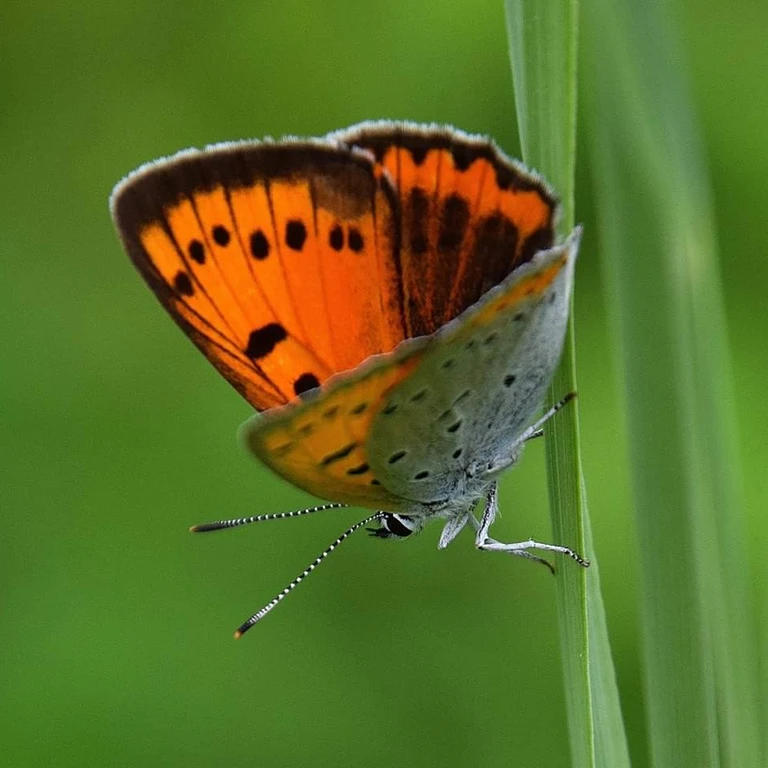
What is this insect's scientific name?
Lycaena dispar
